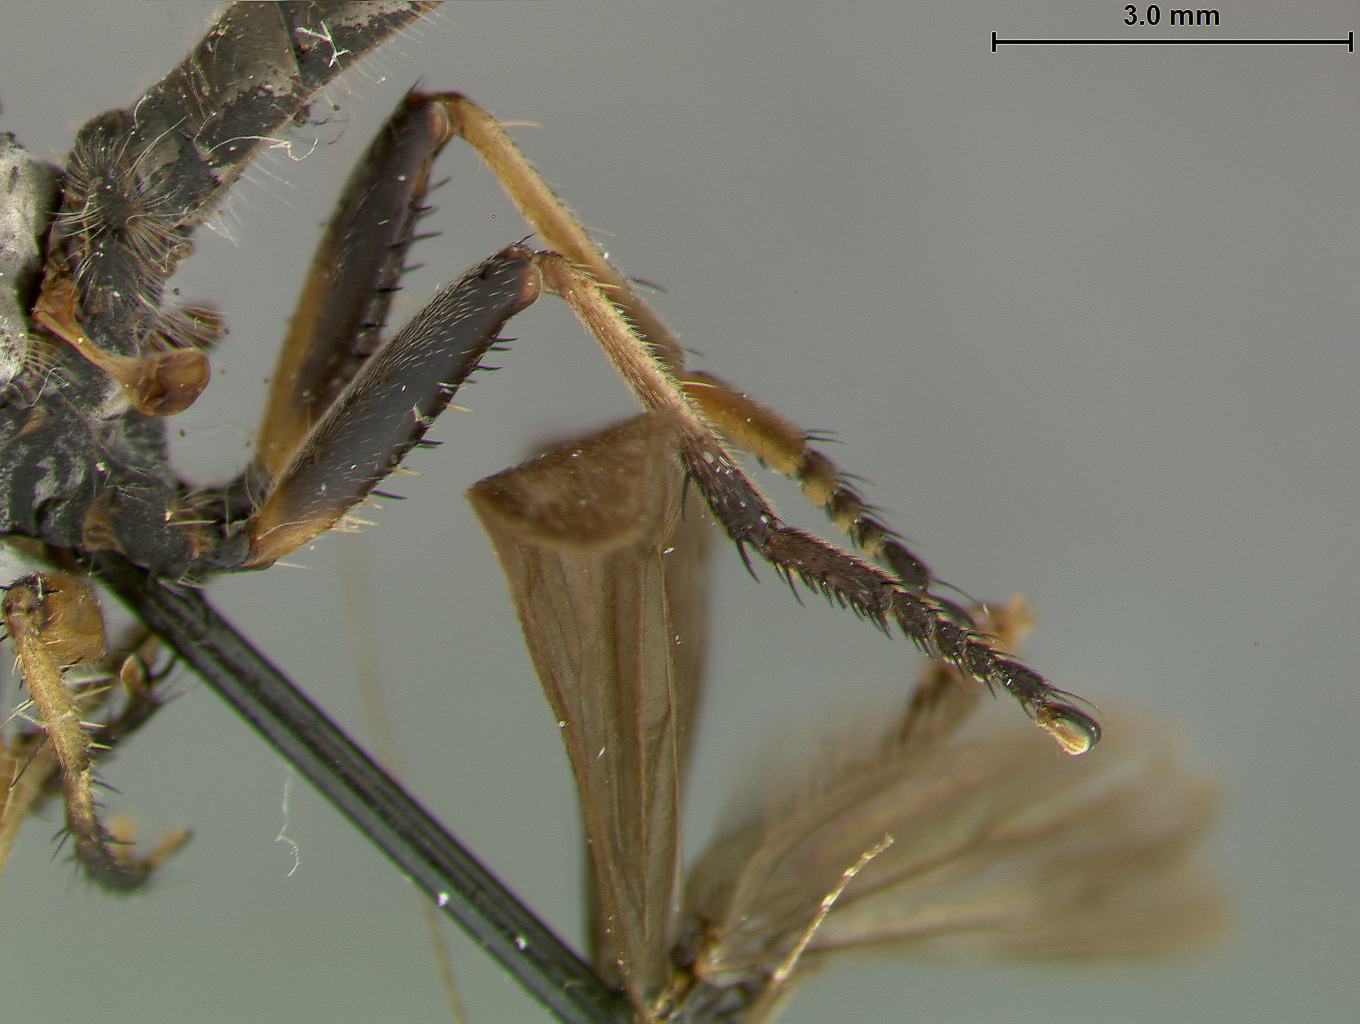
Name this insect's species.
Ommatius tibialis
